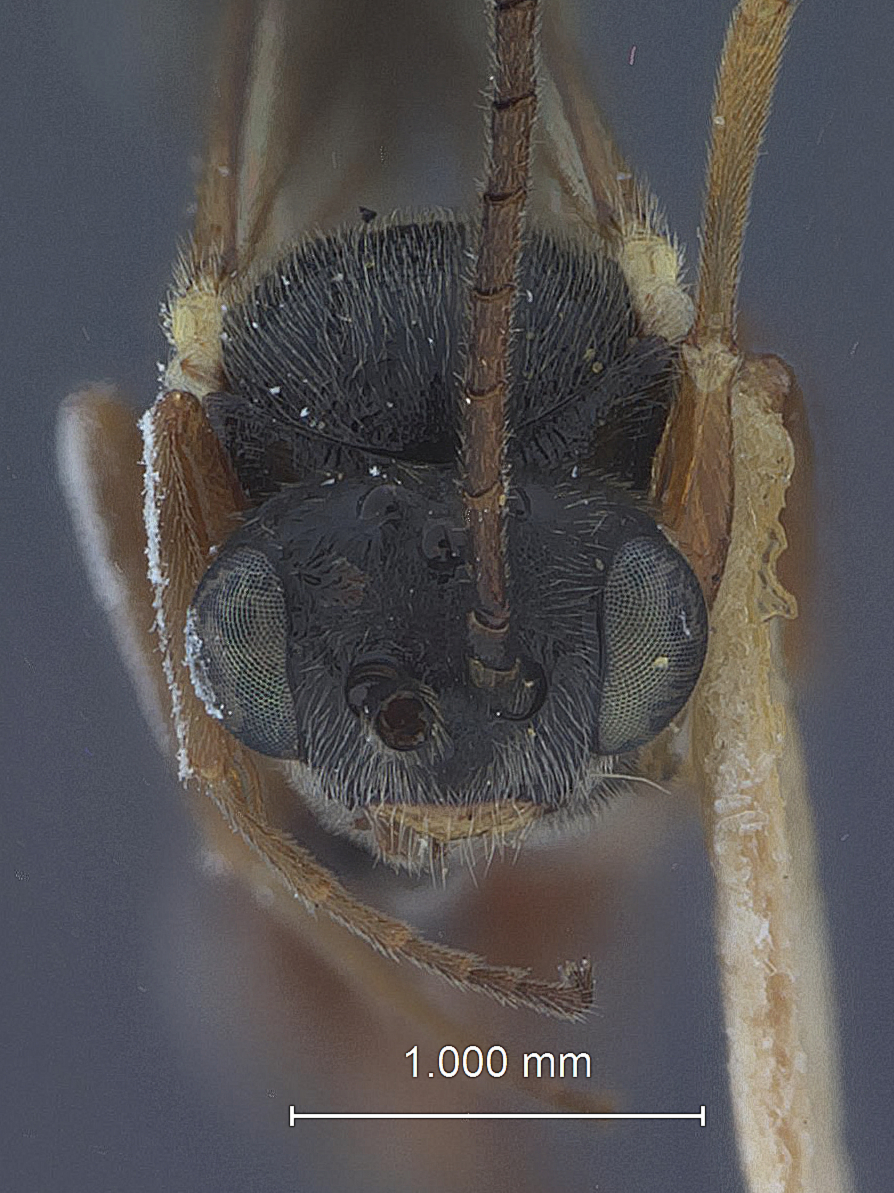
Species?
Syndipnus alaskensis
